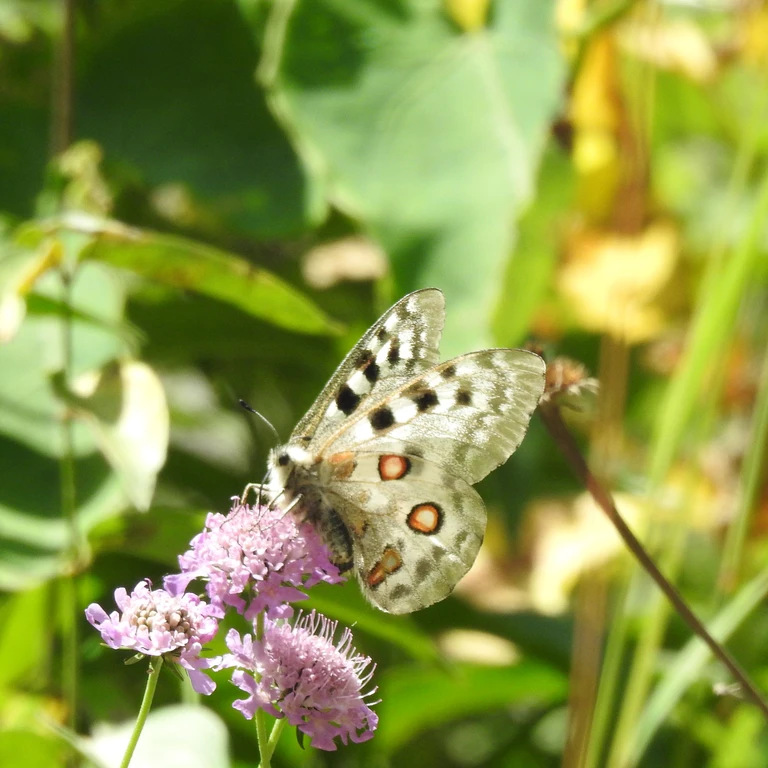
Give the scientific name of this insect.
Parnassius apollo
